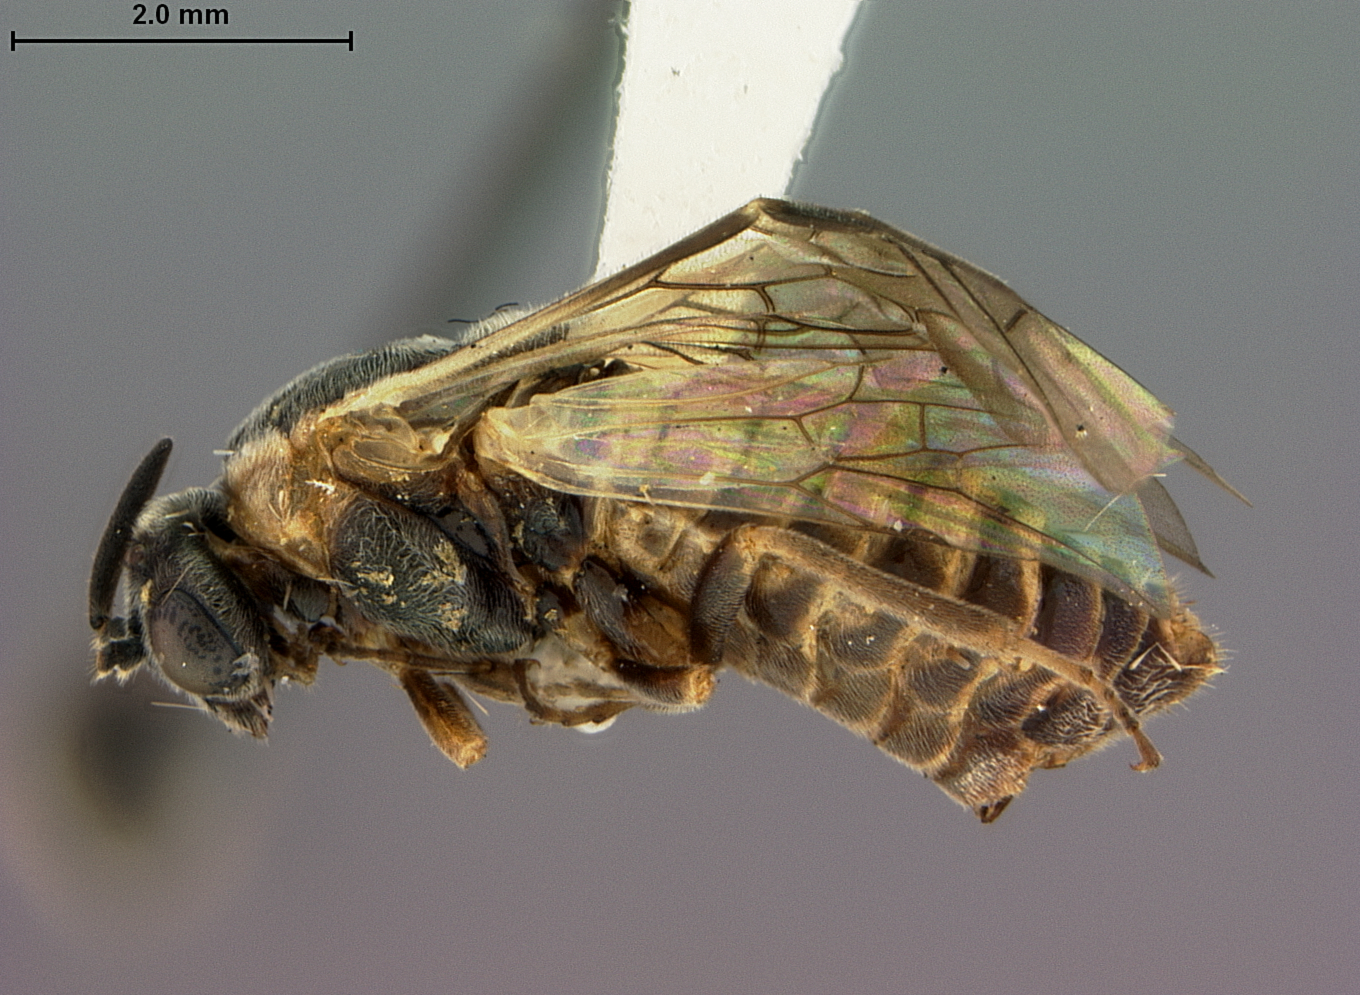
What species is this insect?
Sterictiphora transversa
